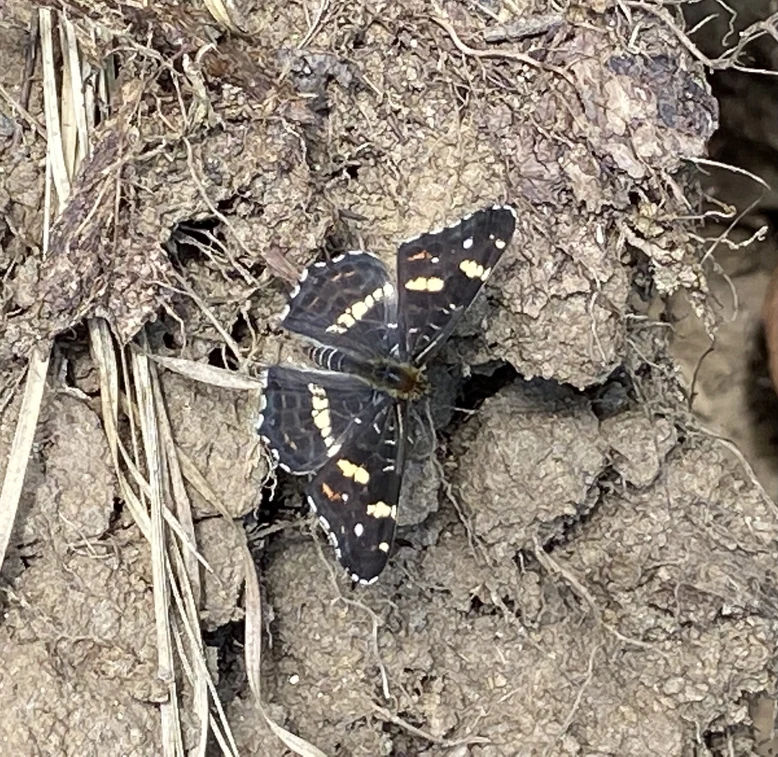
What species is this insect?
Araschnia levana
